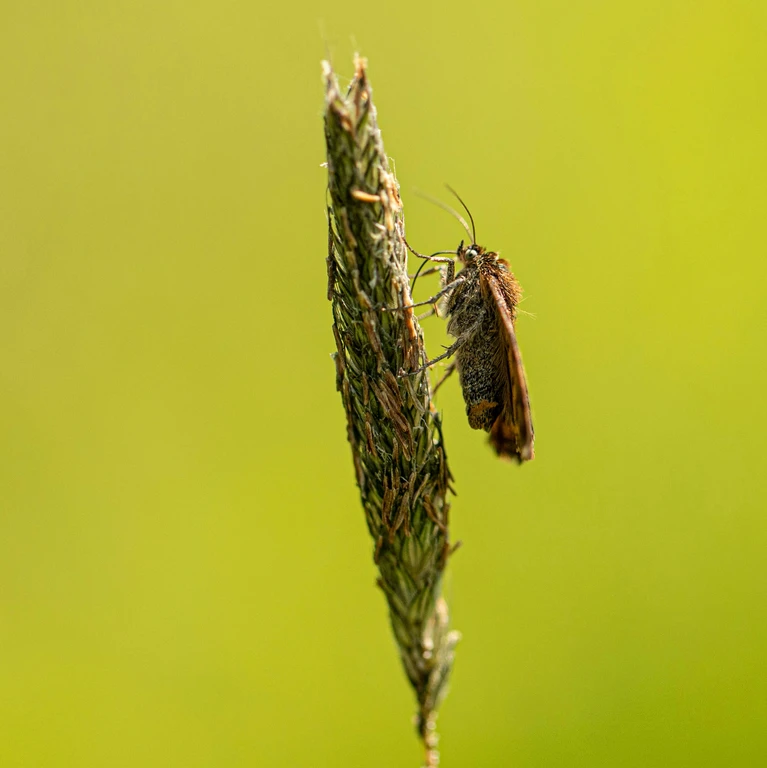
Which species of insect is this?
Euclidia glyphica
